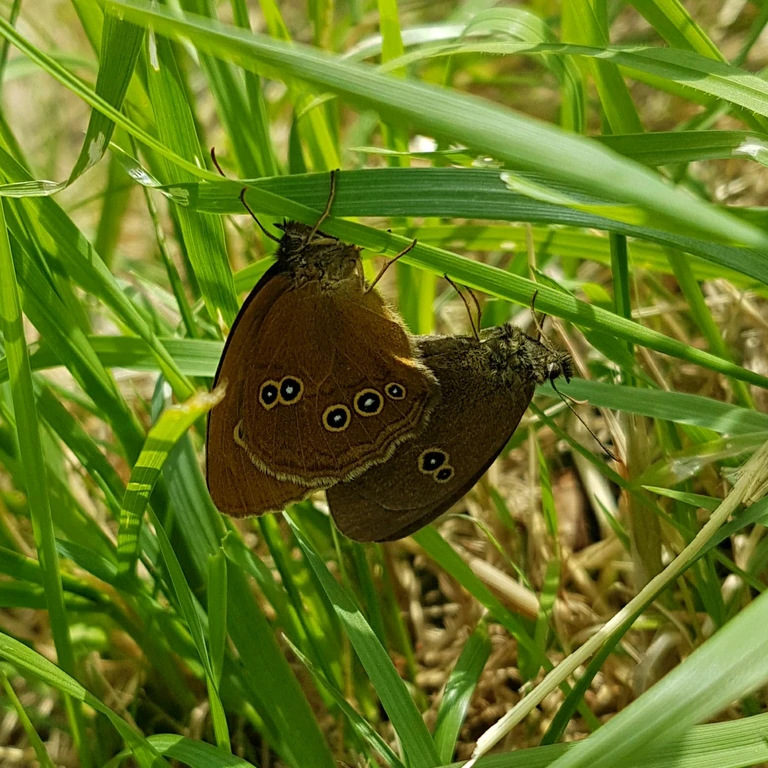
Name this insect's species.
Aphantopus hyperantus
